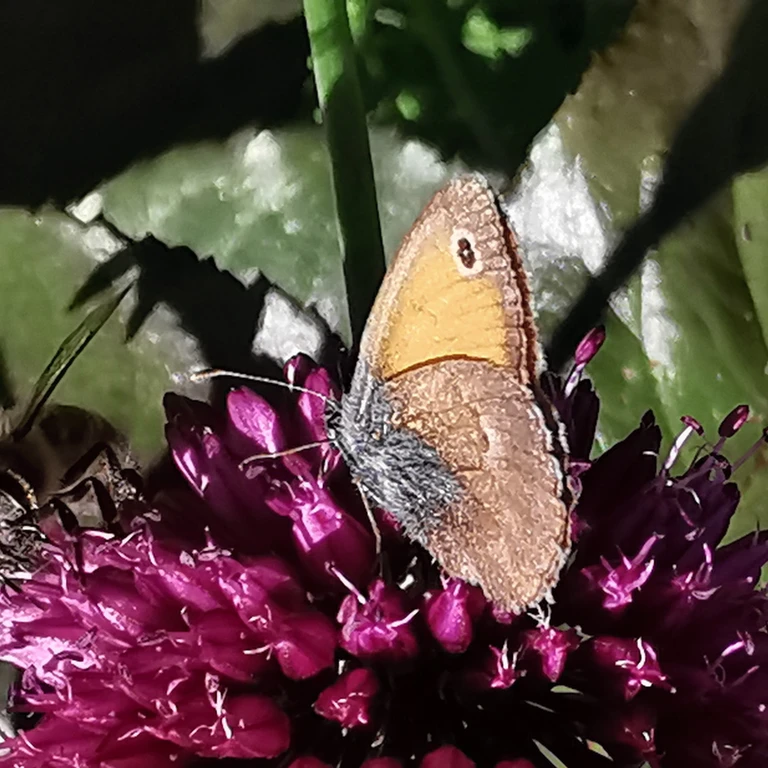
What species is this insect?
Coenonympha pamphilus
